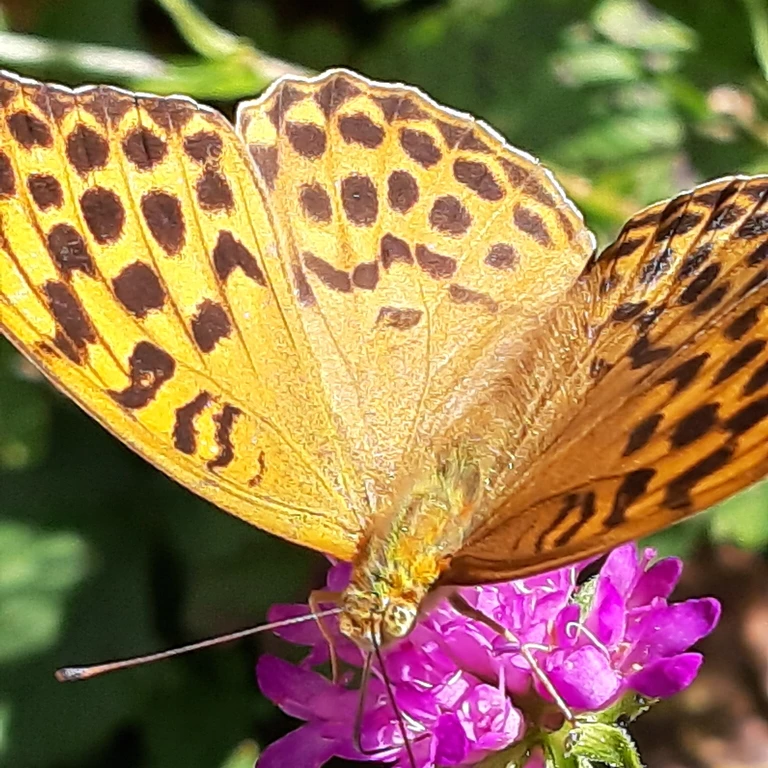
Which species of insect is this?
Argynnis paphia
